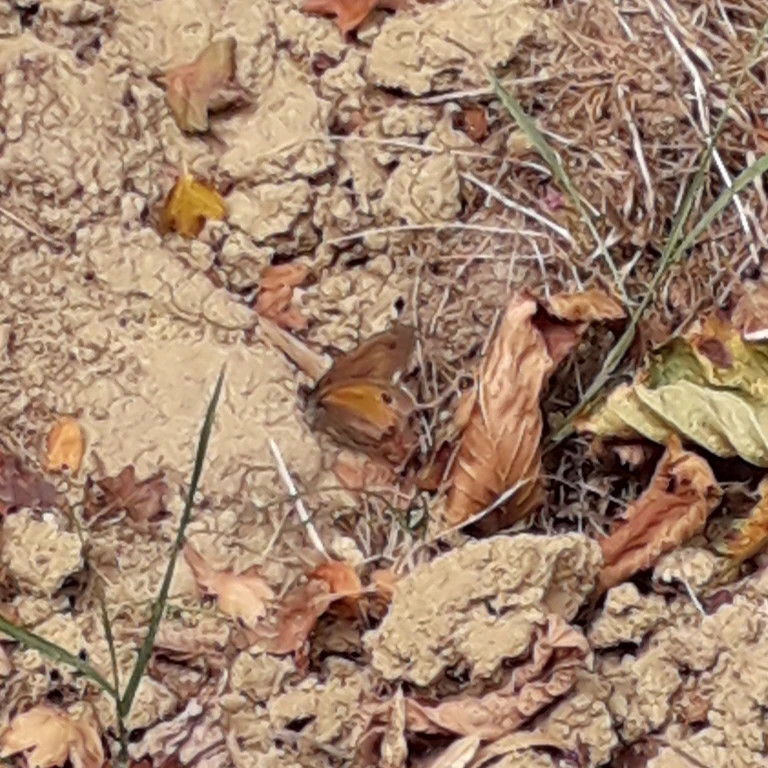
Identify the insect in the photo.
Maniola jurtina
